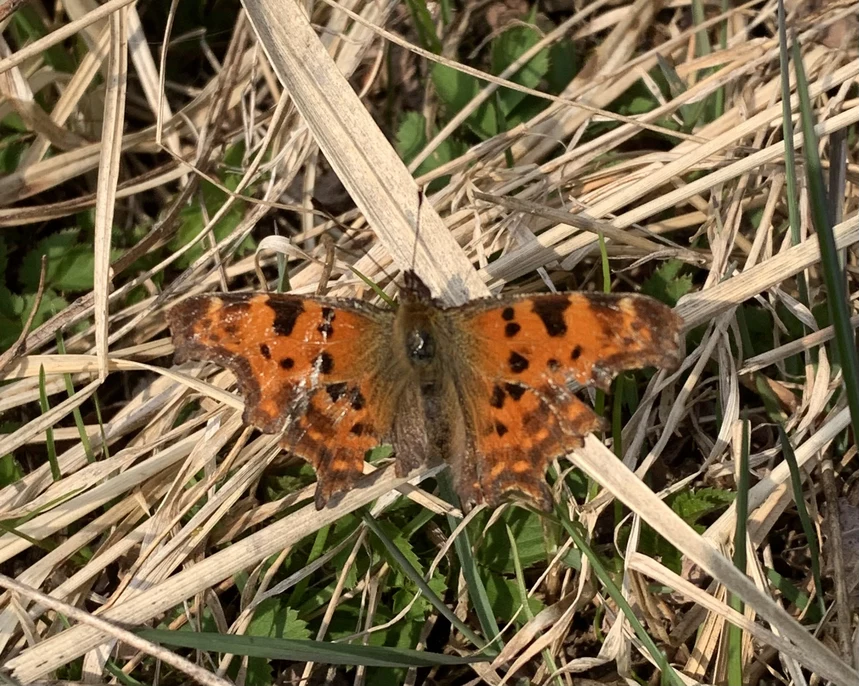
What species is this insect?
Polygonia c-album
